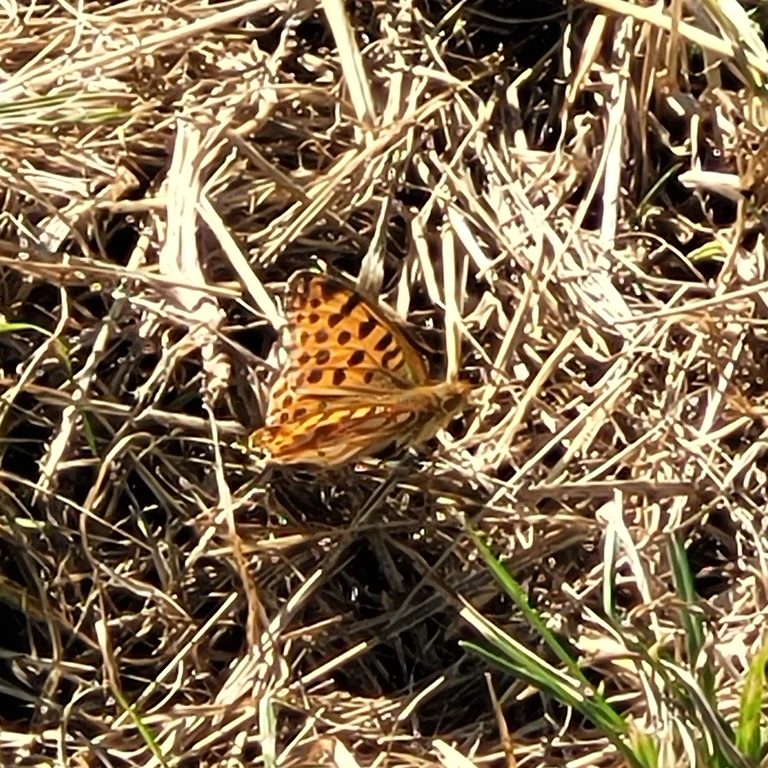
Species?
Issoria lathonia
